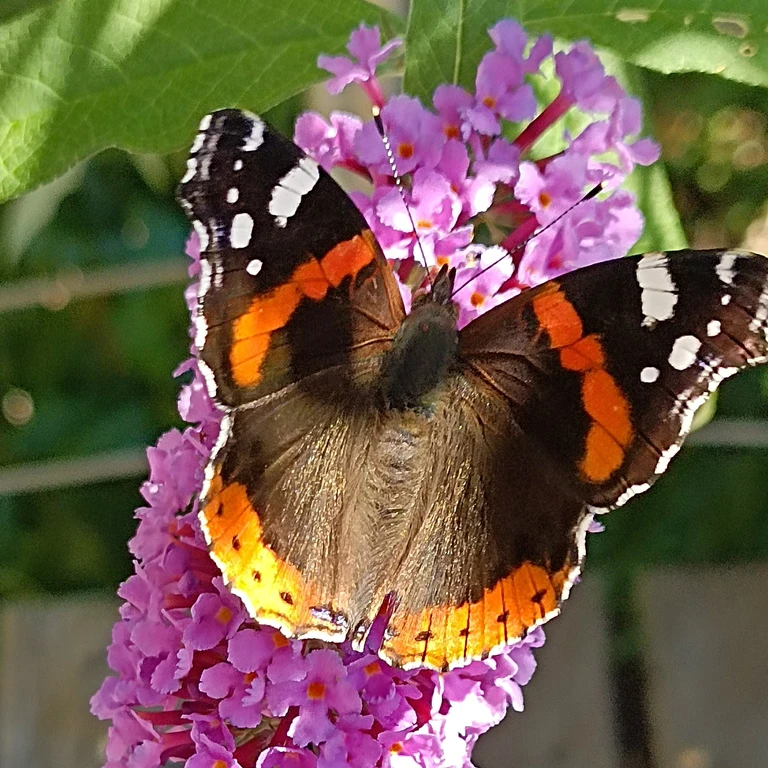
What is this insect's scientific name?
Vanessa atalanta
